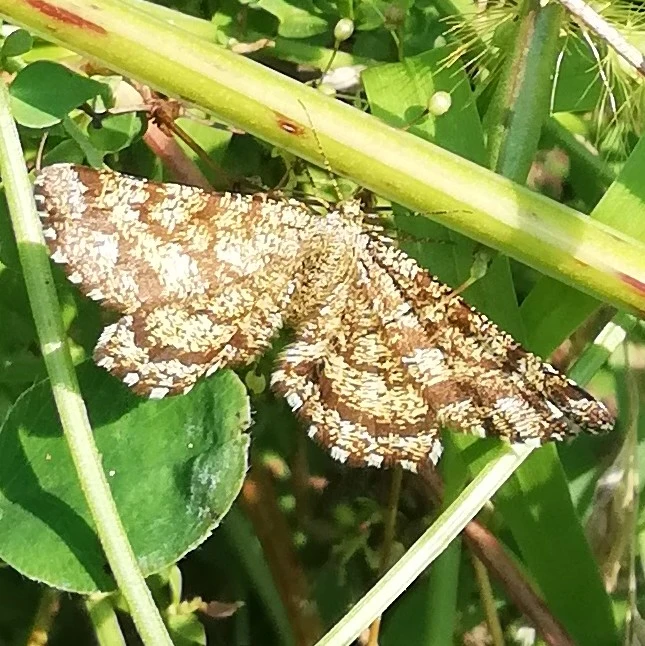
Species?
Ematurga atomaria
